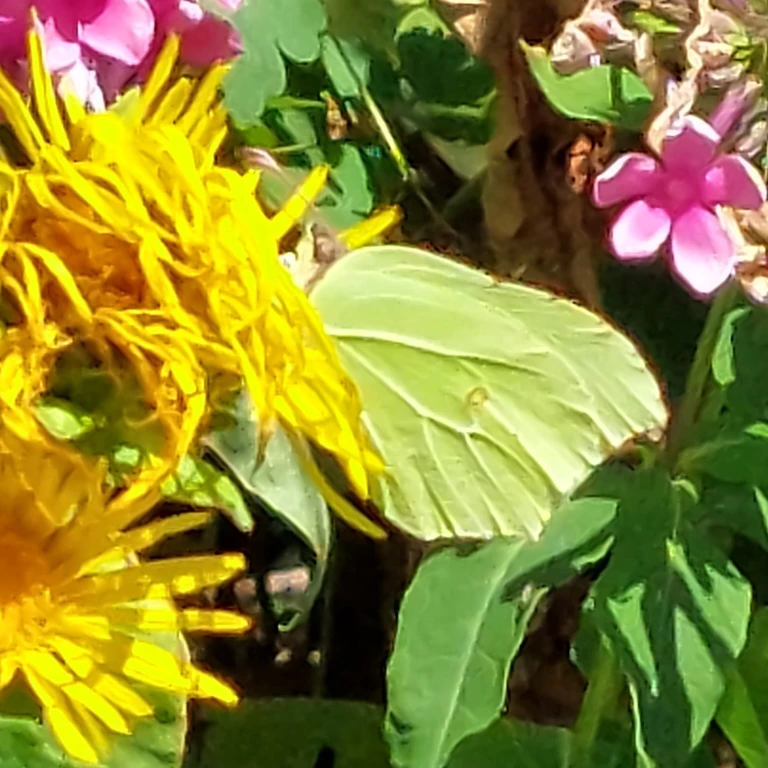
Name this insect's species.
Gonepteryx rhamni
